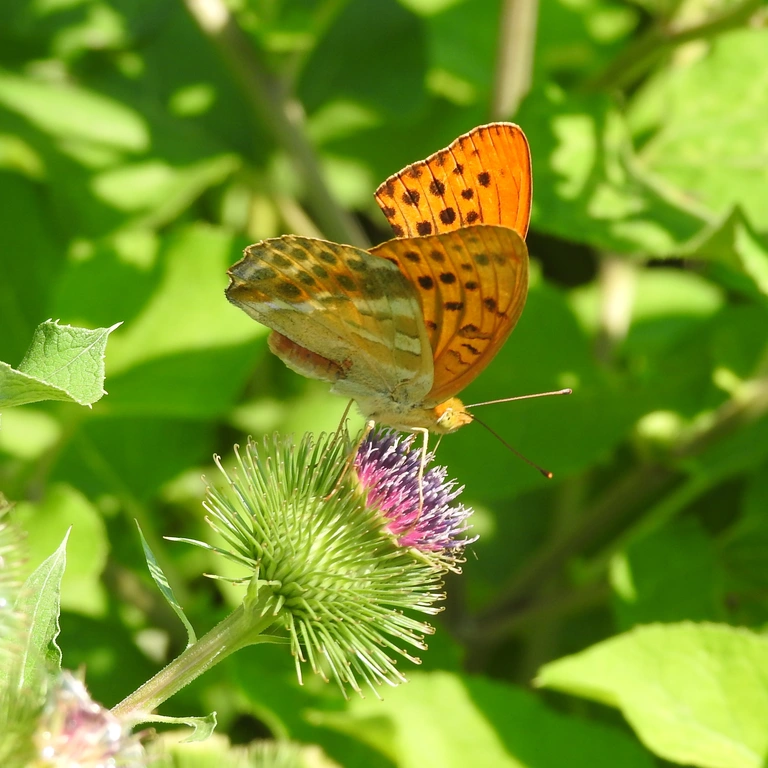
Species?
Argynnis paphia
